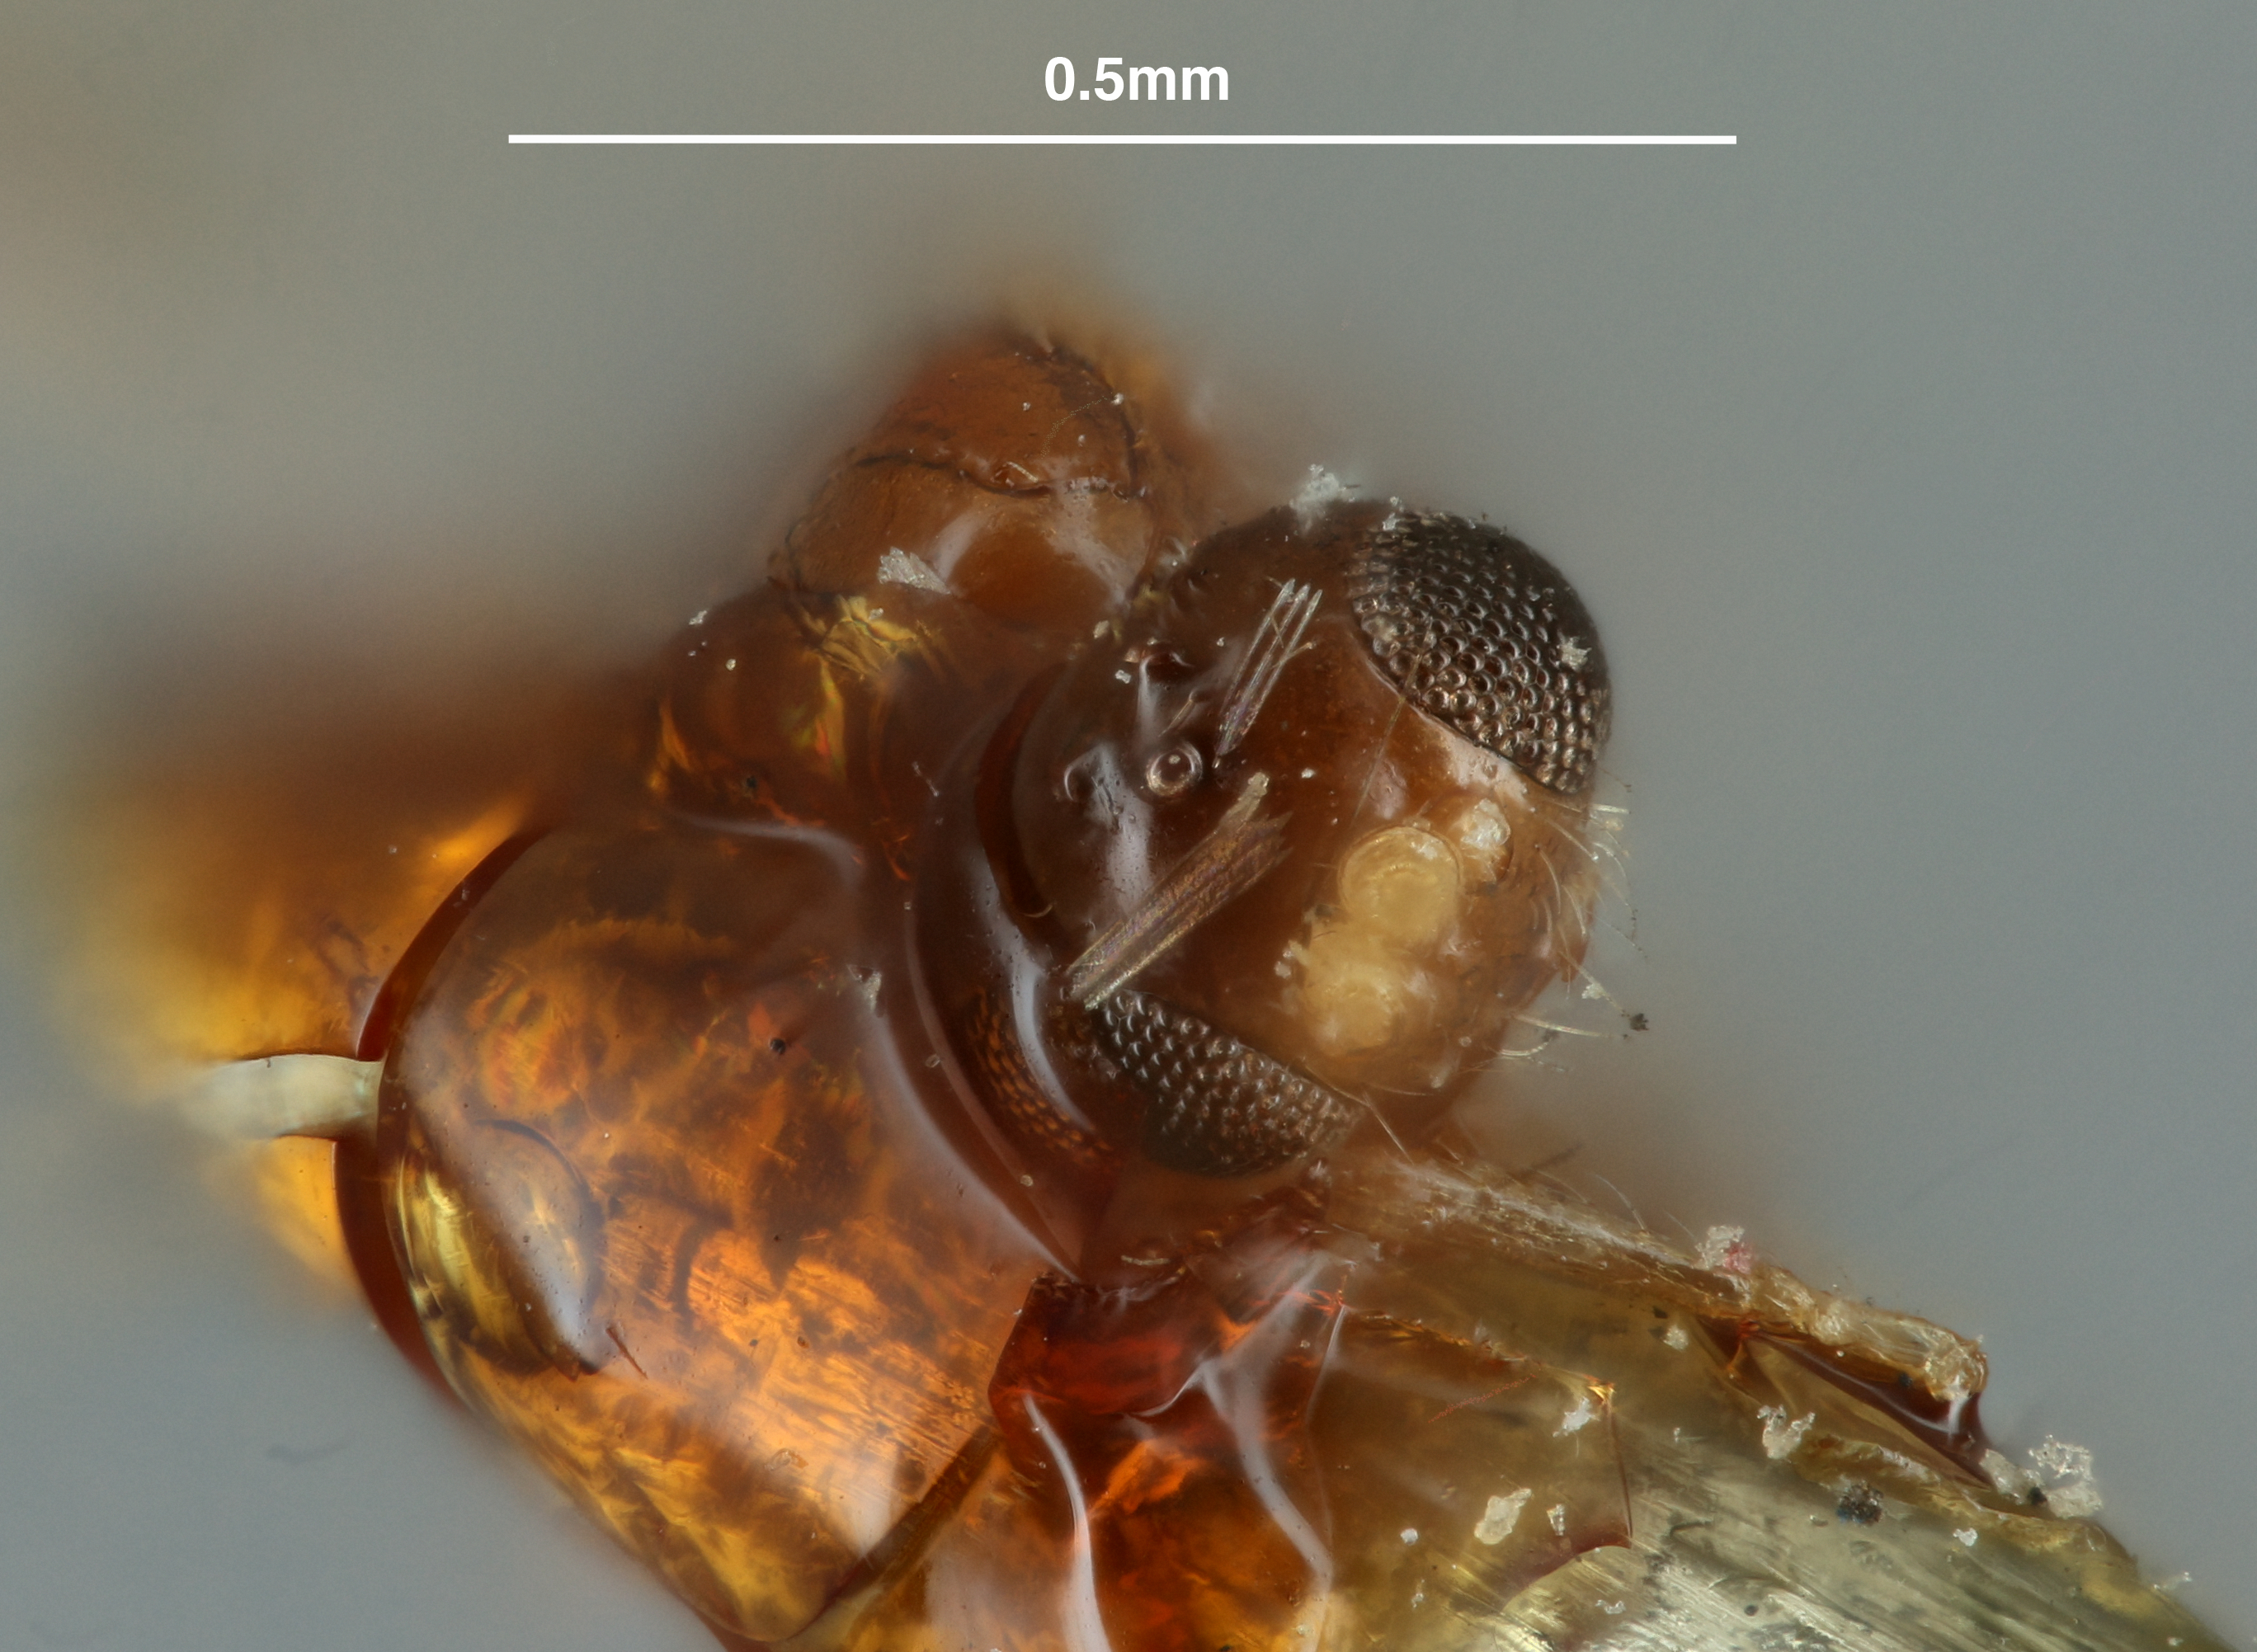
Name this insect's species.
Dimeris maculipennis
